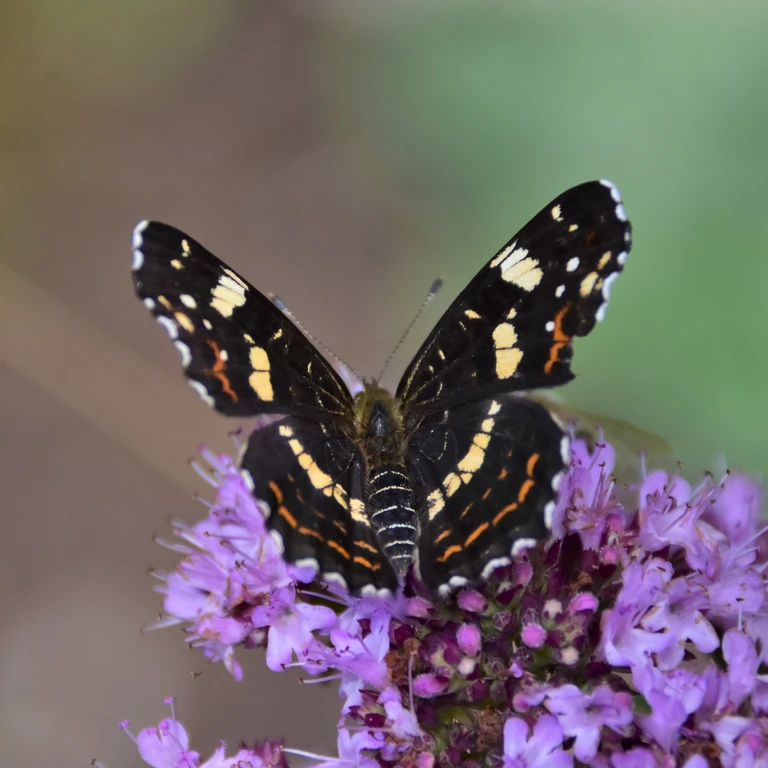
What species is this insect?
Araschnia levana
